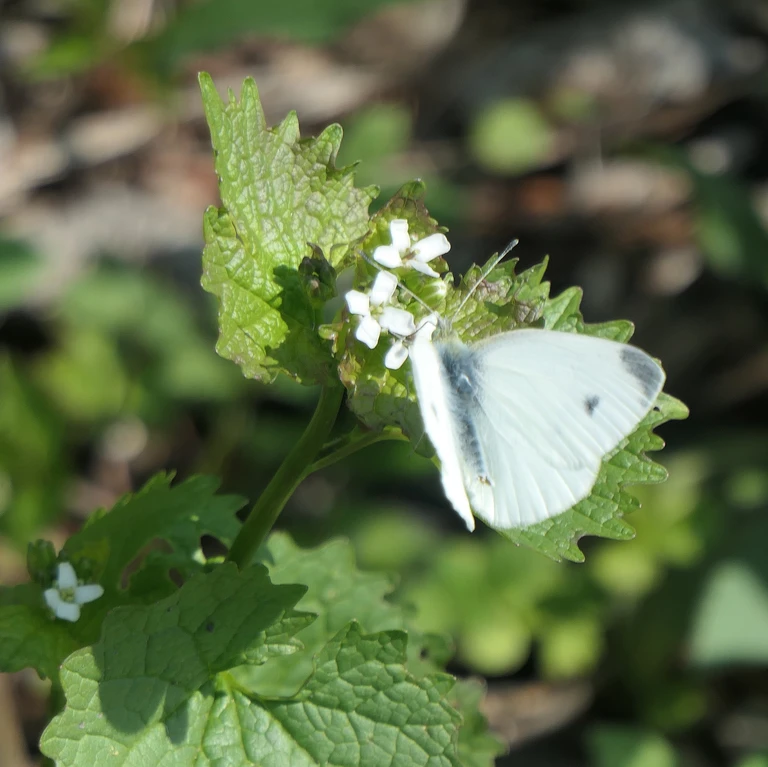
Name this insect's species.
Pieris rapae
